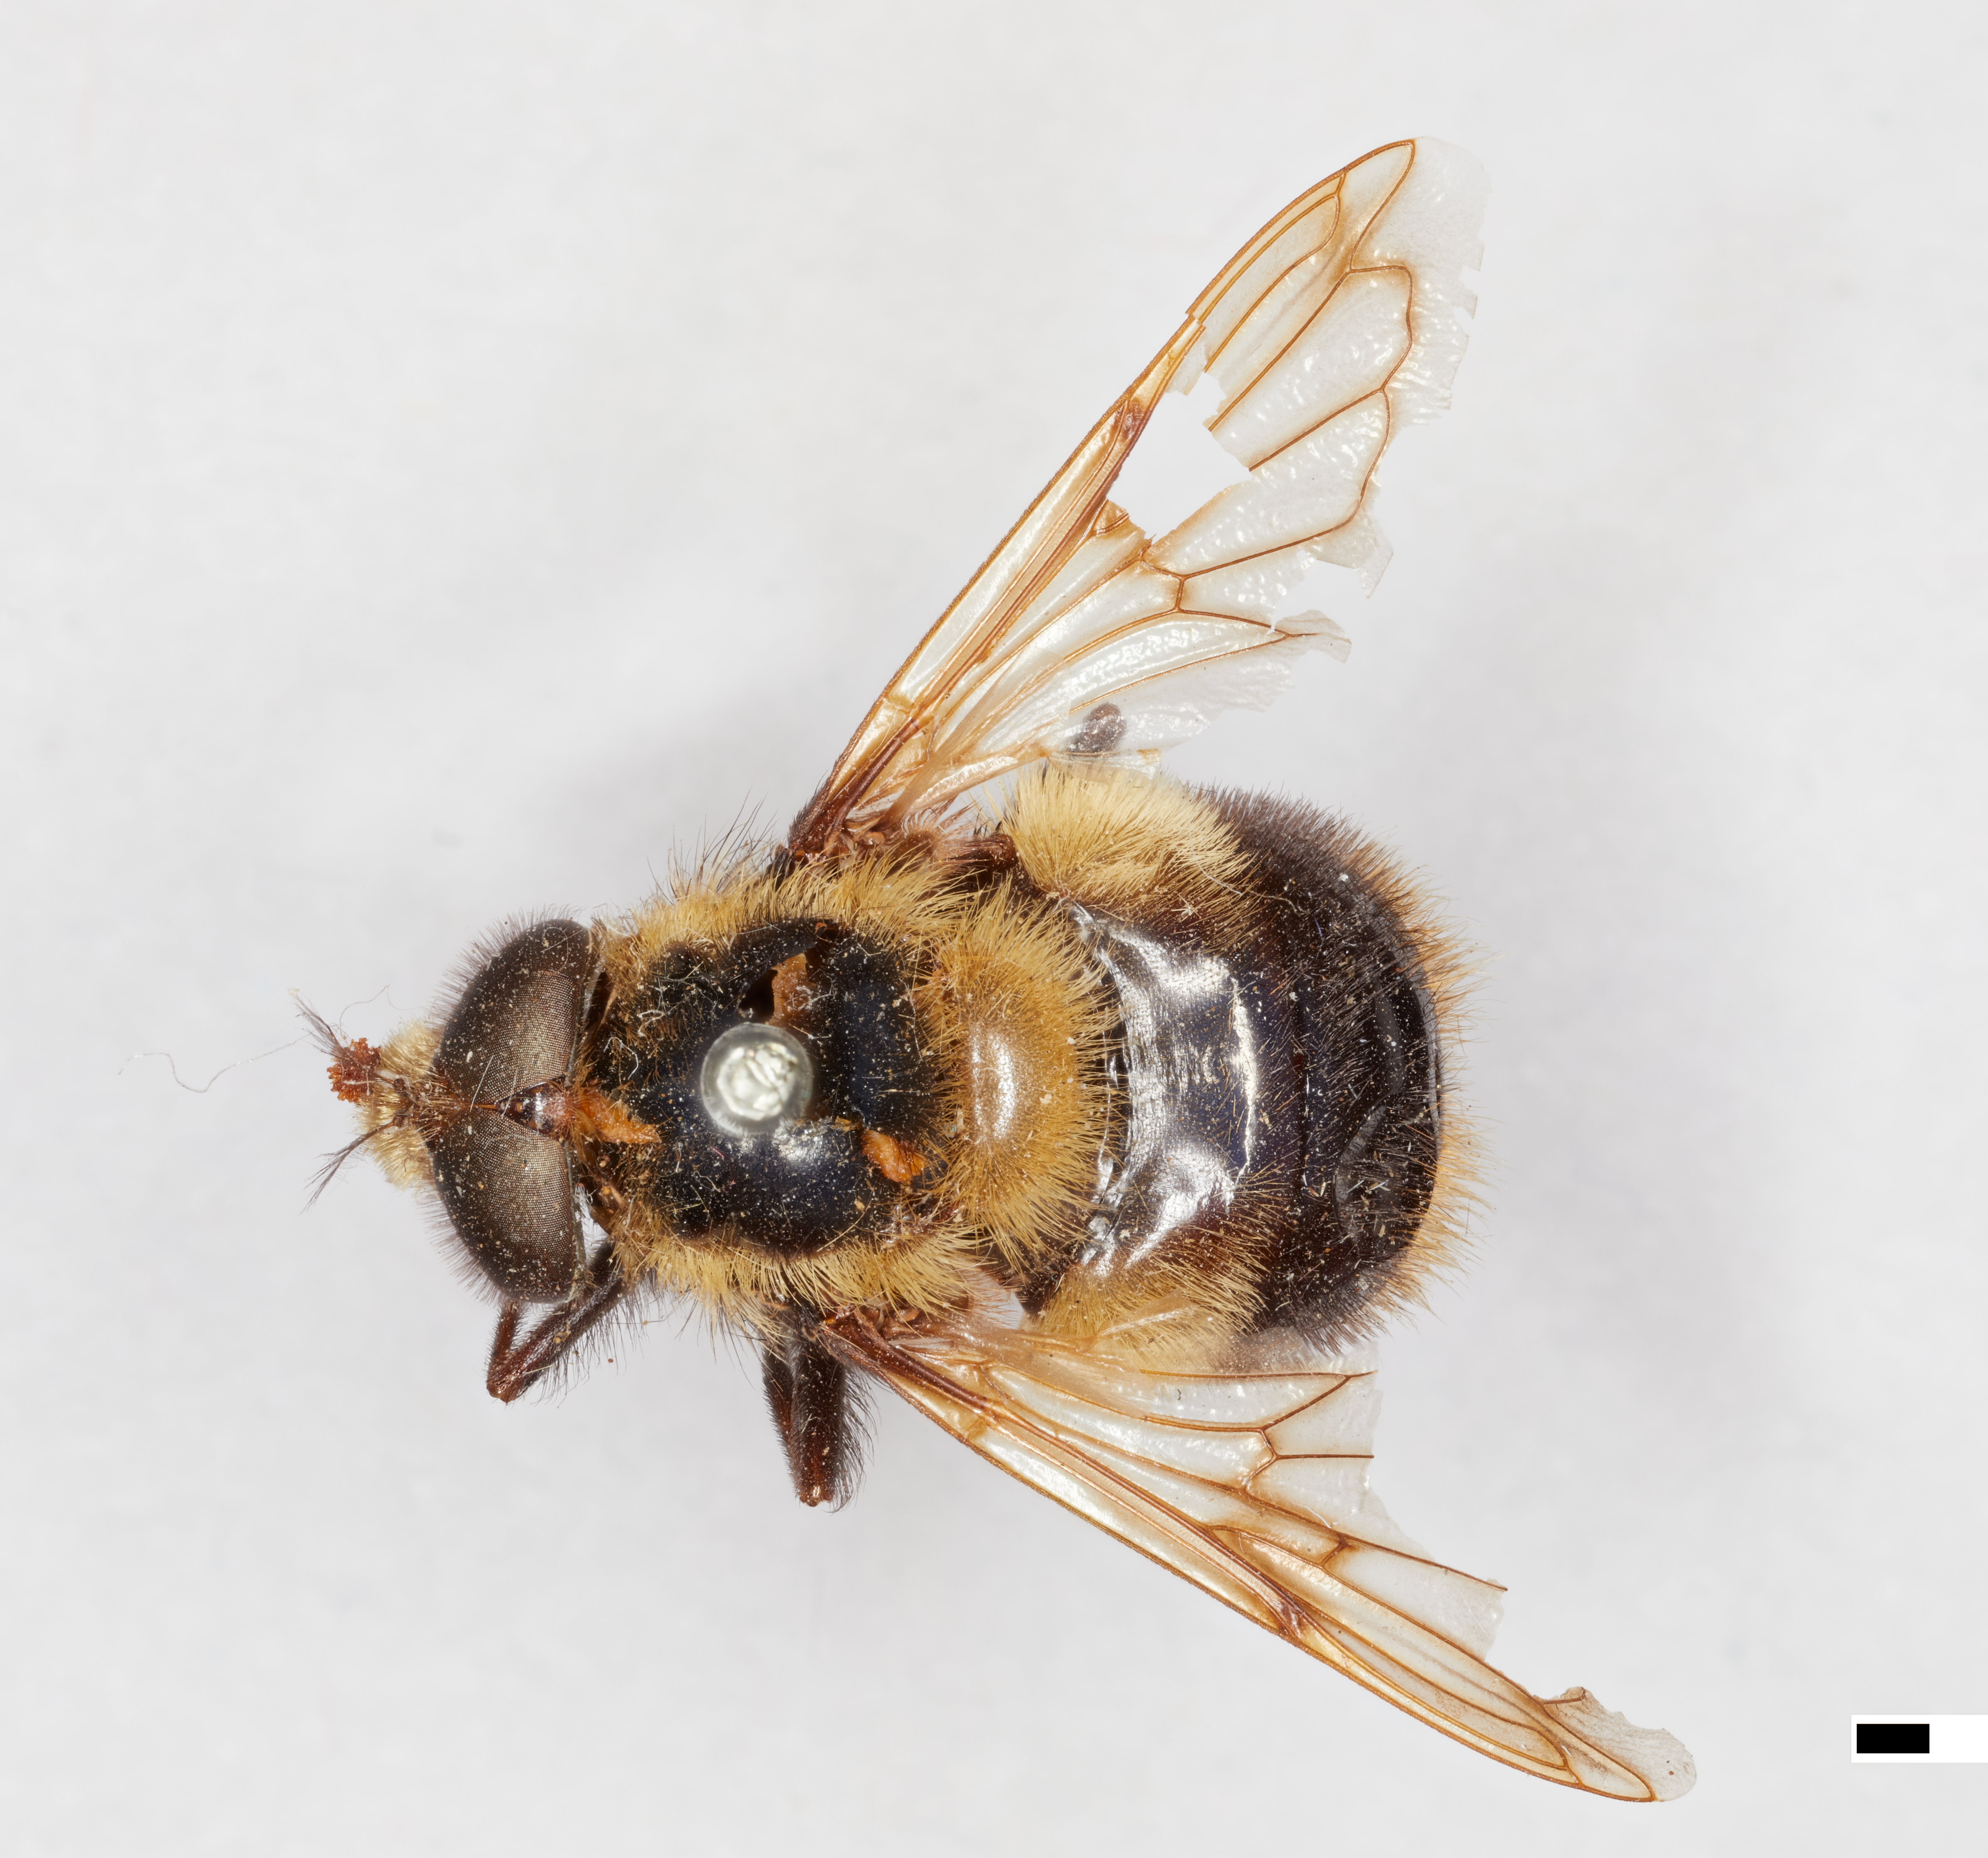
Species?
Volucella facialis
